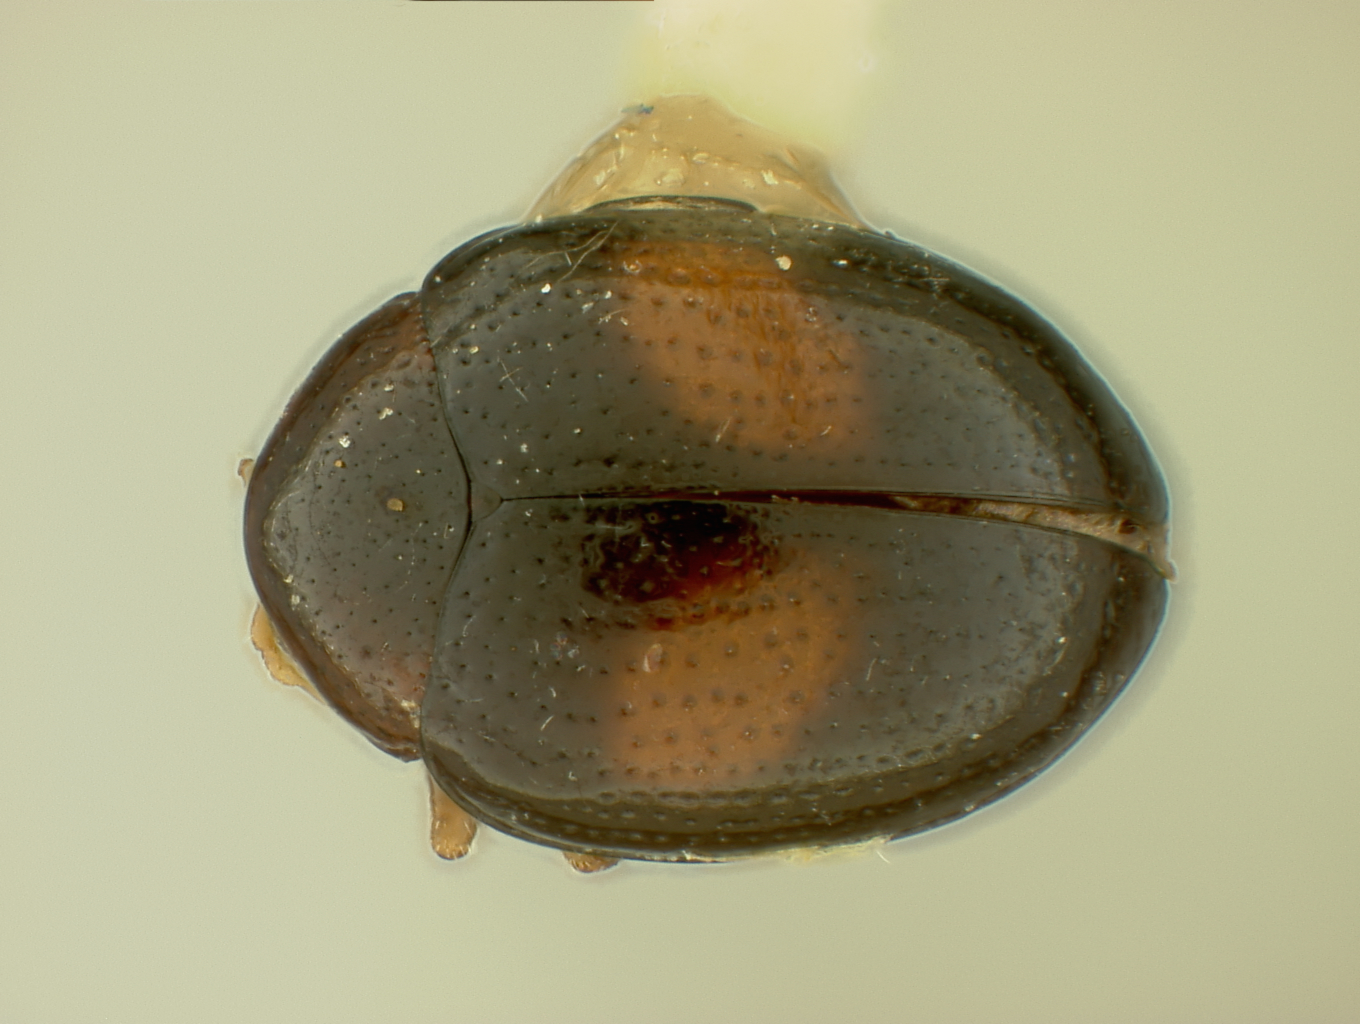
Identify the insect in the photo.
Sphaeroderus aequalis
